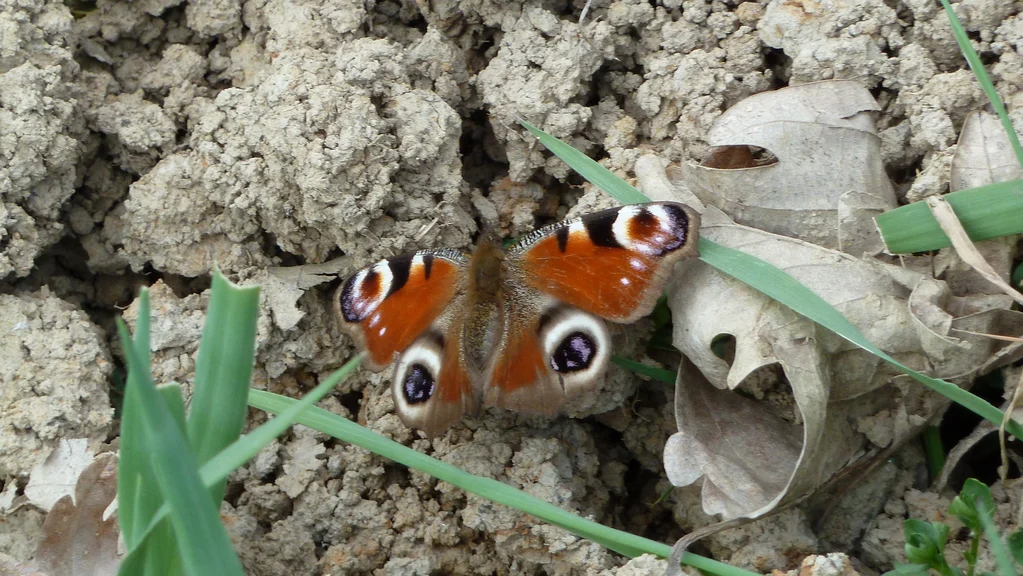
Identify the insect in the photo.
Aglais io
